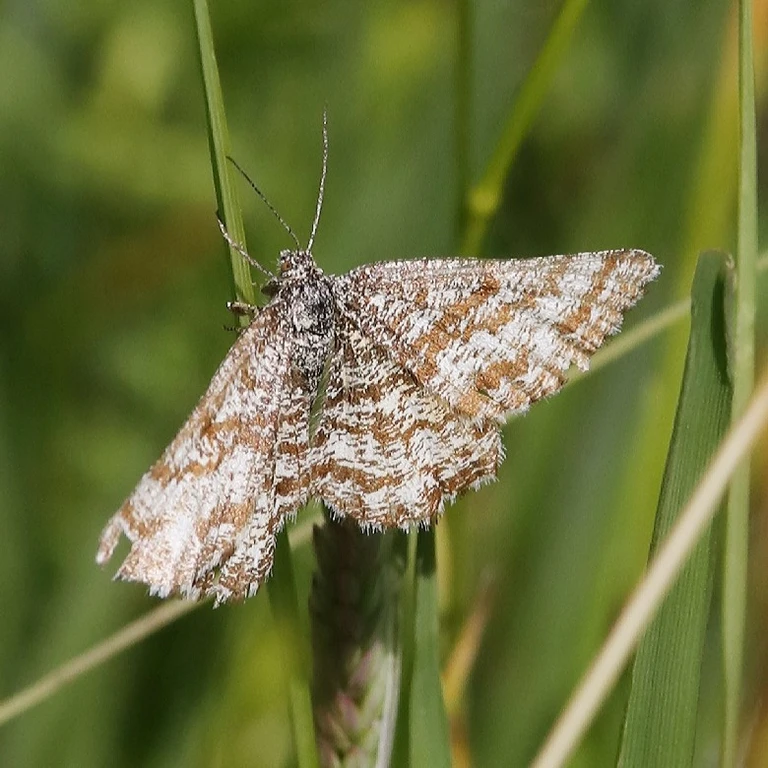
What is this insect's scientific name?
Ematurga atomaria
